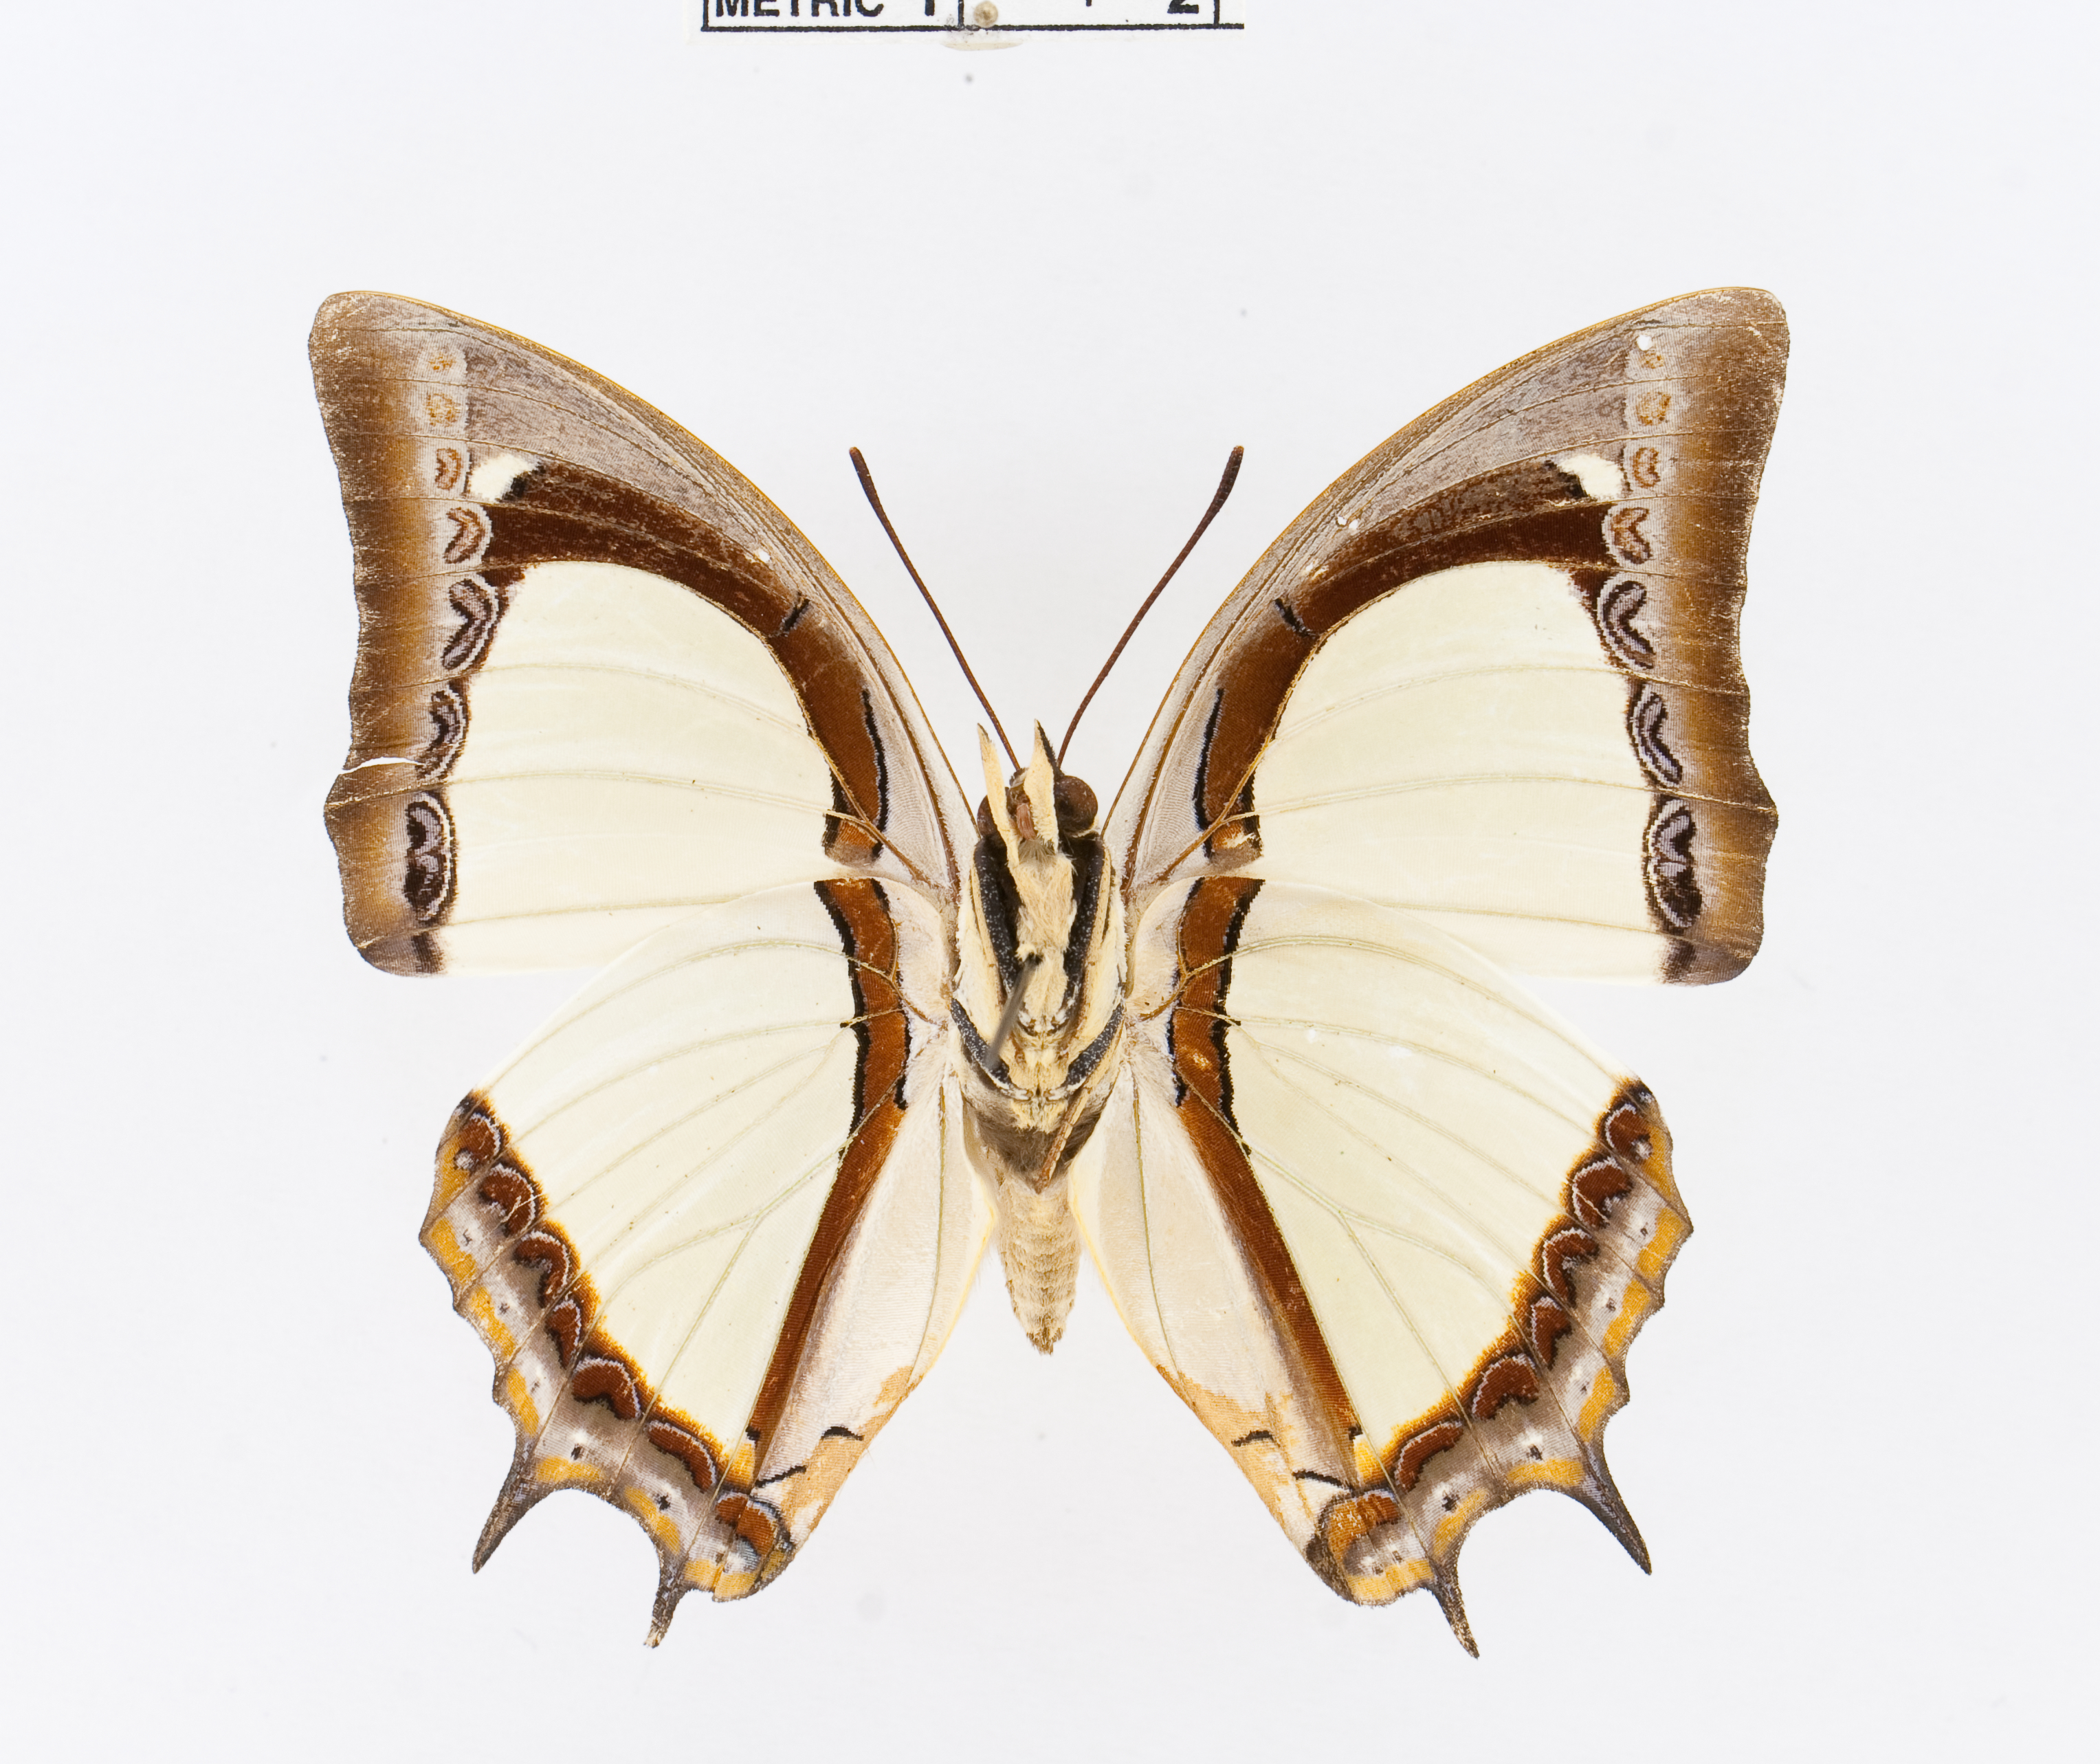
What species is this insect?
Polyura jalysus
